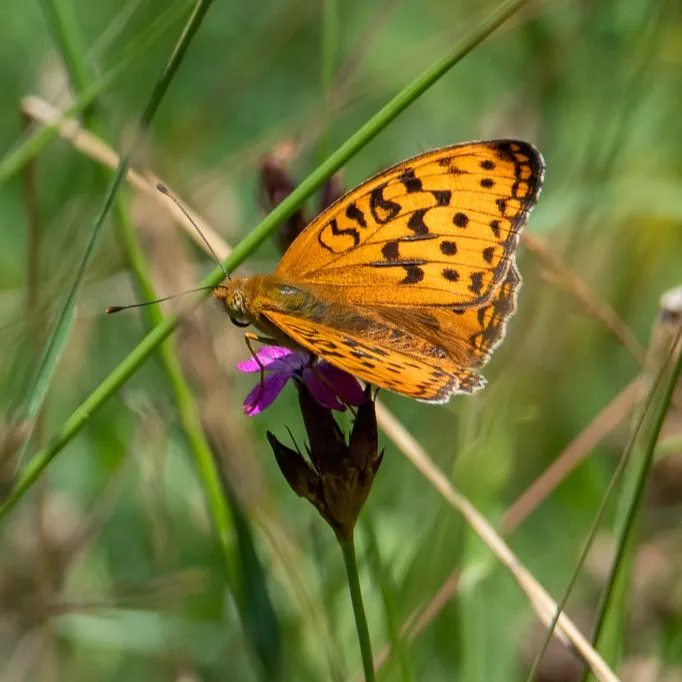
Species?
Fabriciana adippe
